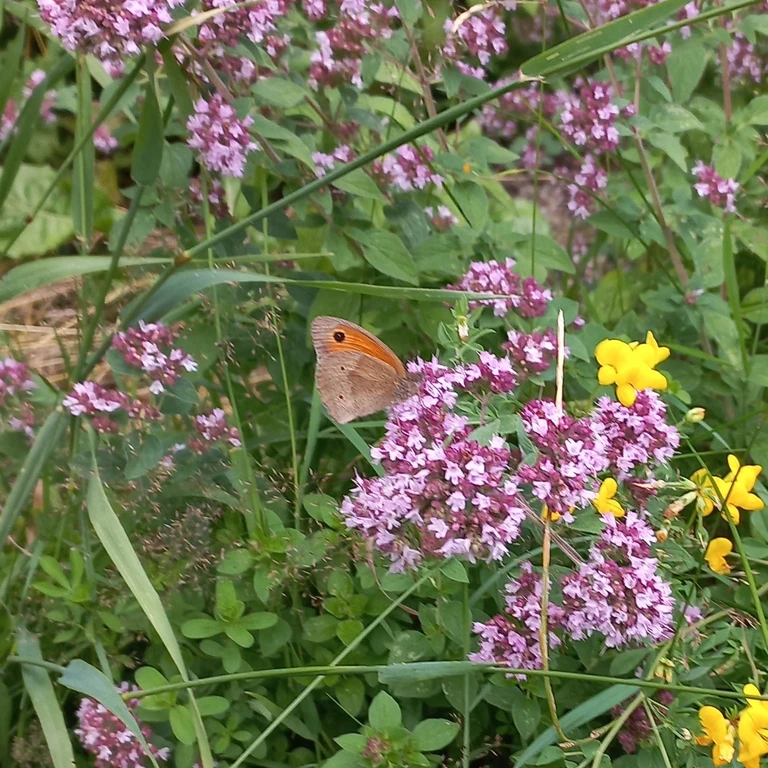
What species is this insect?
Maniola jurtina
